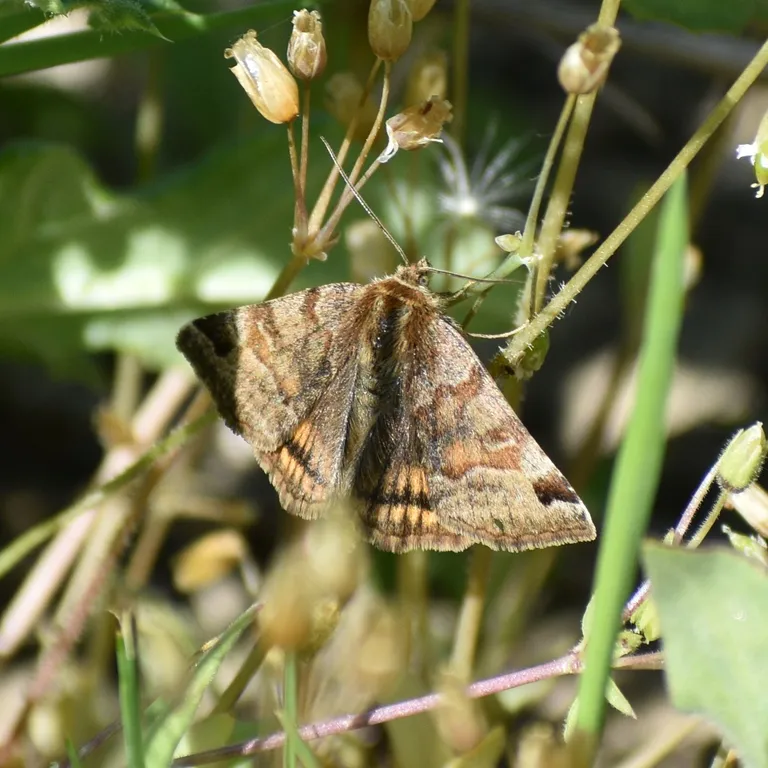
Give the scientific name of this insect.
Euclidia glyphica
